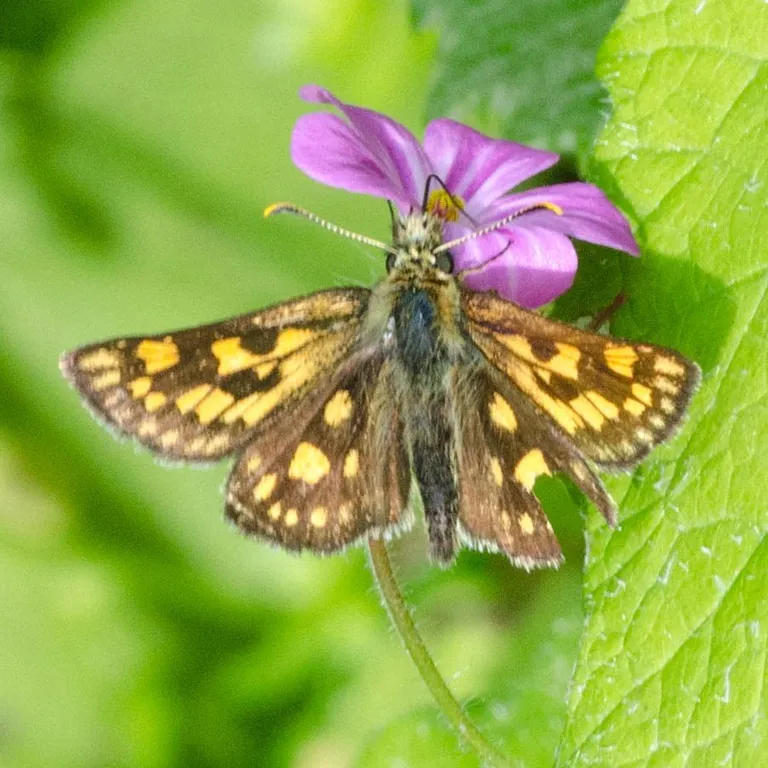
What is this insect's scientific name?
Carterocephalus palaemon
